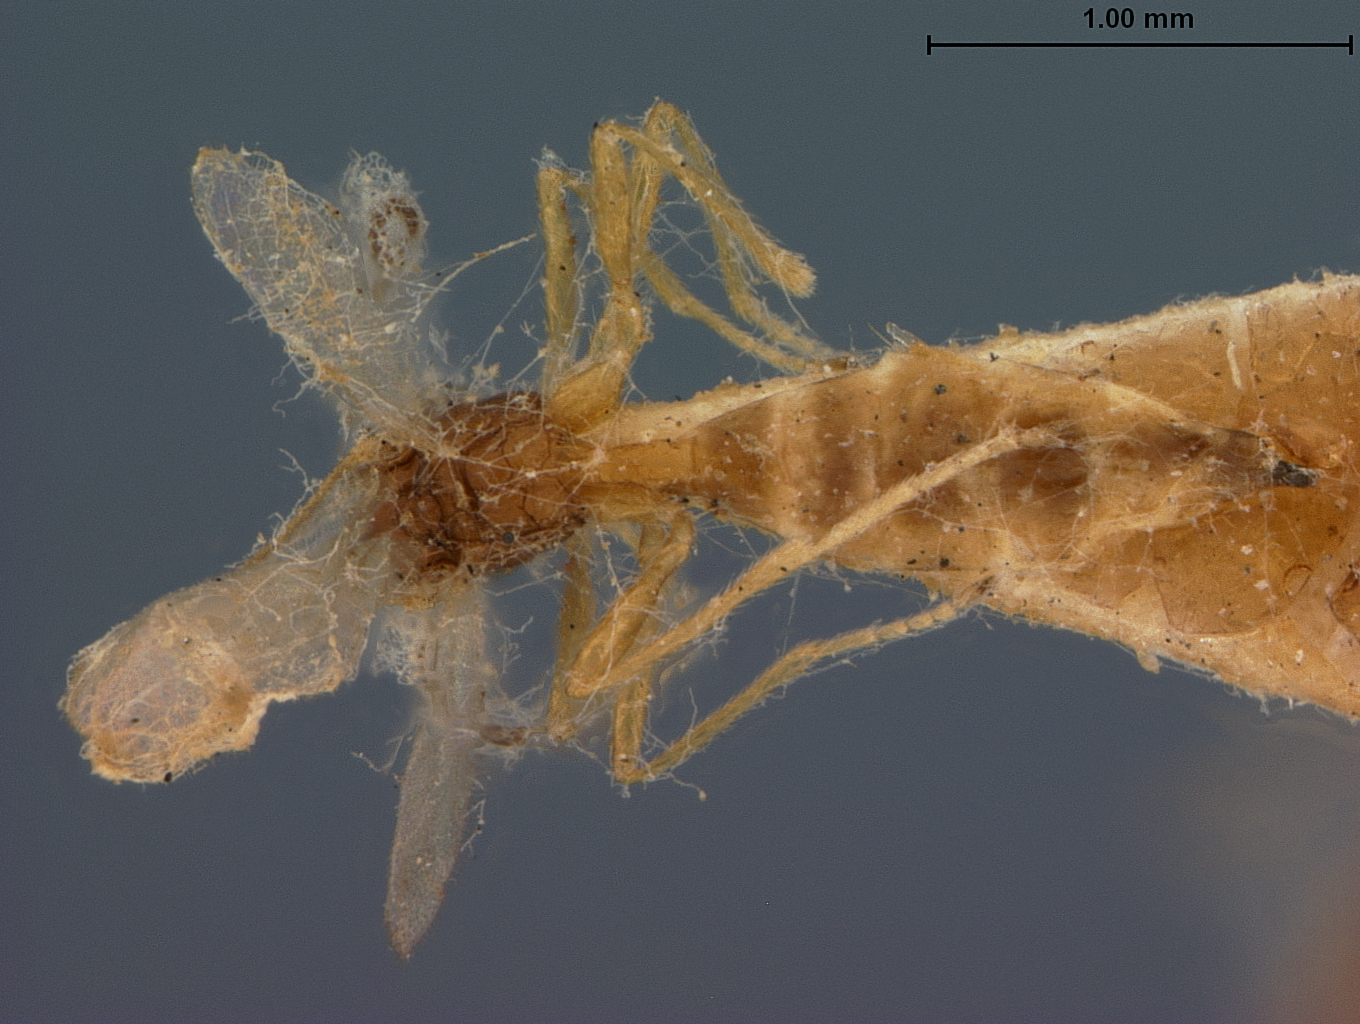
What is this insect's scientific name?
Praon polygonaphis
